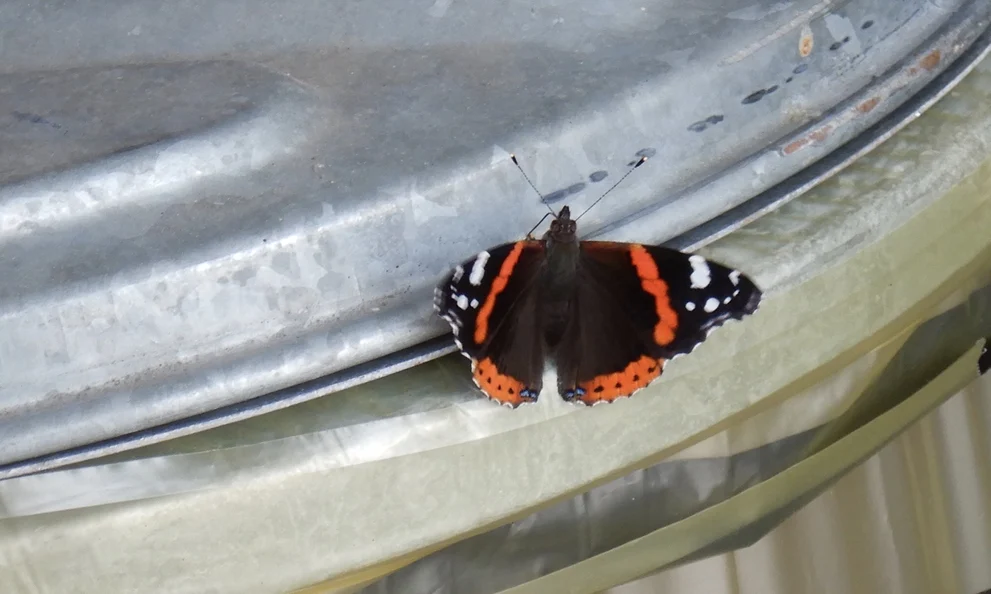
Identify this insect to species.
Vanessa atalanta
